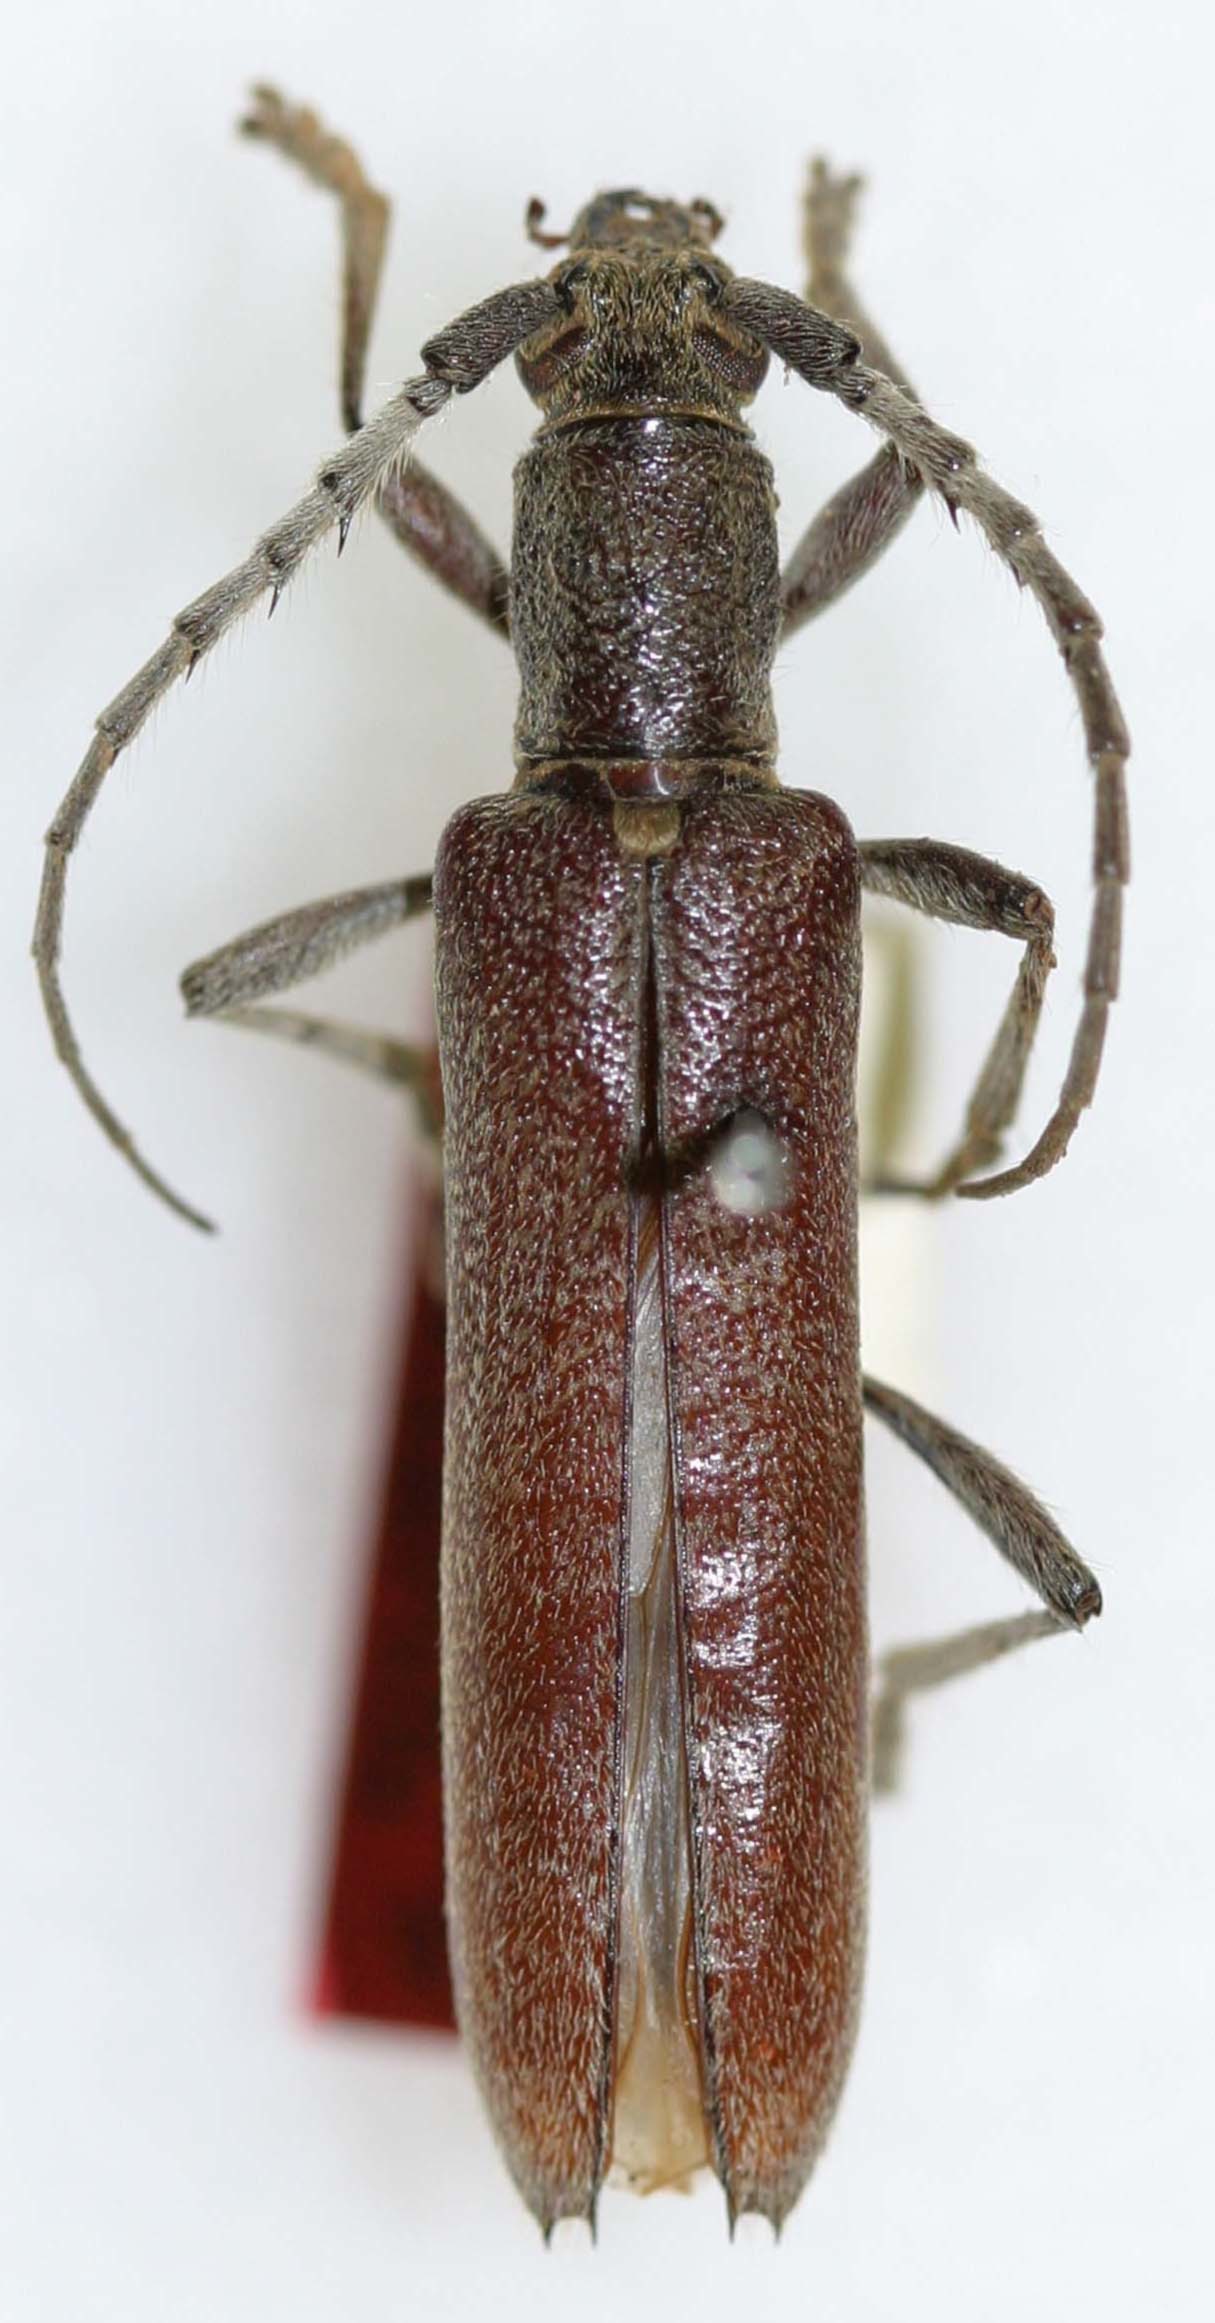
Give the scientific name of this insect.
Aneflus pilosicornis
